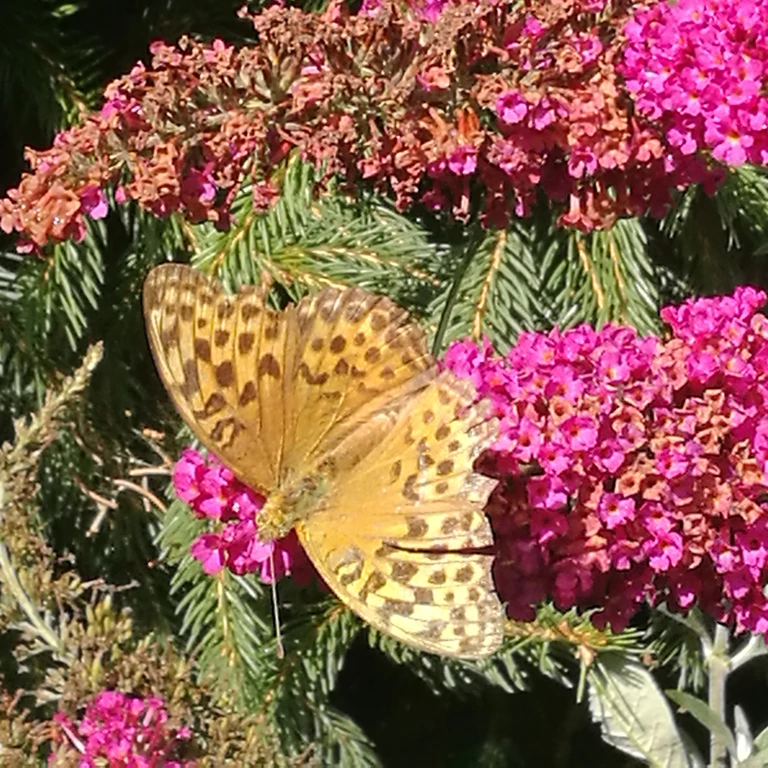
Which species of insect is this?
Argynnis paphia
